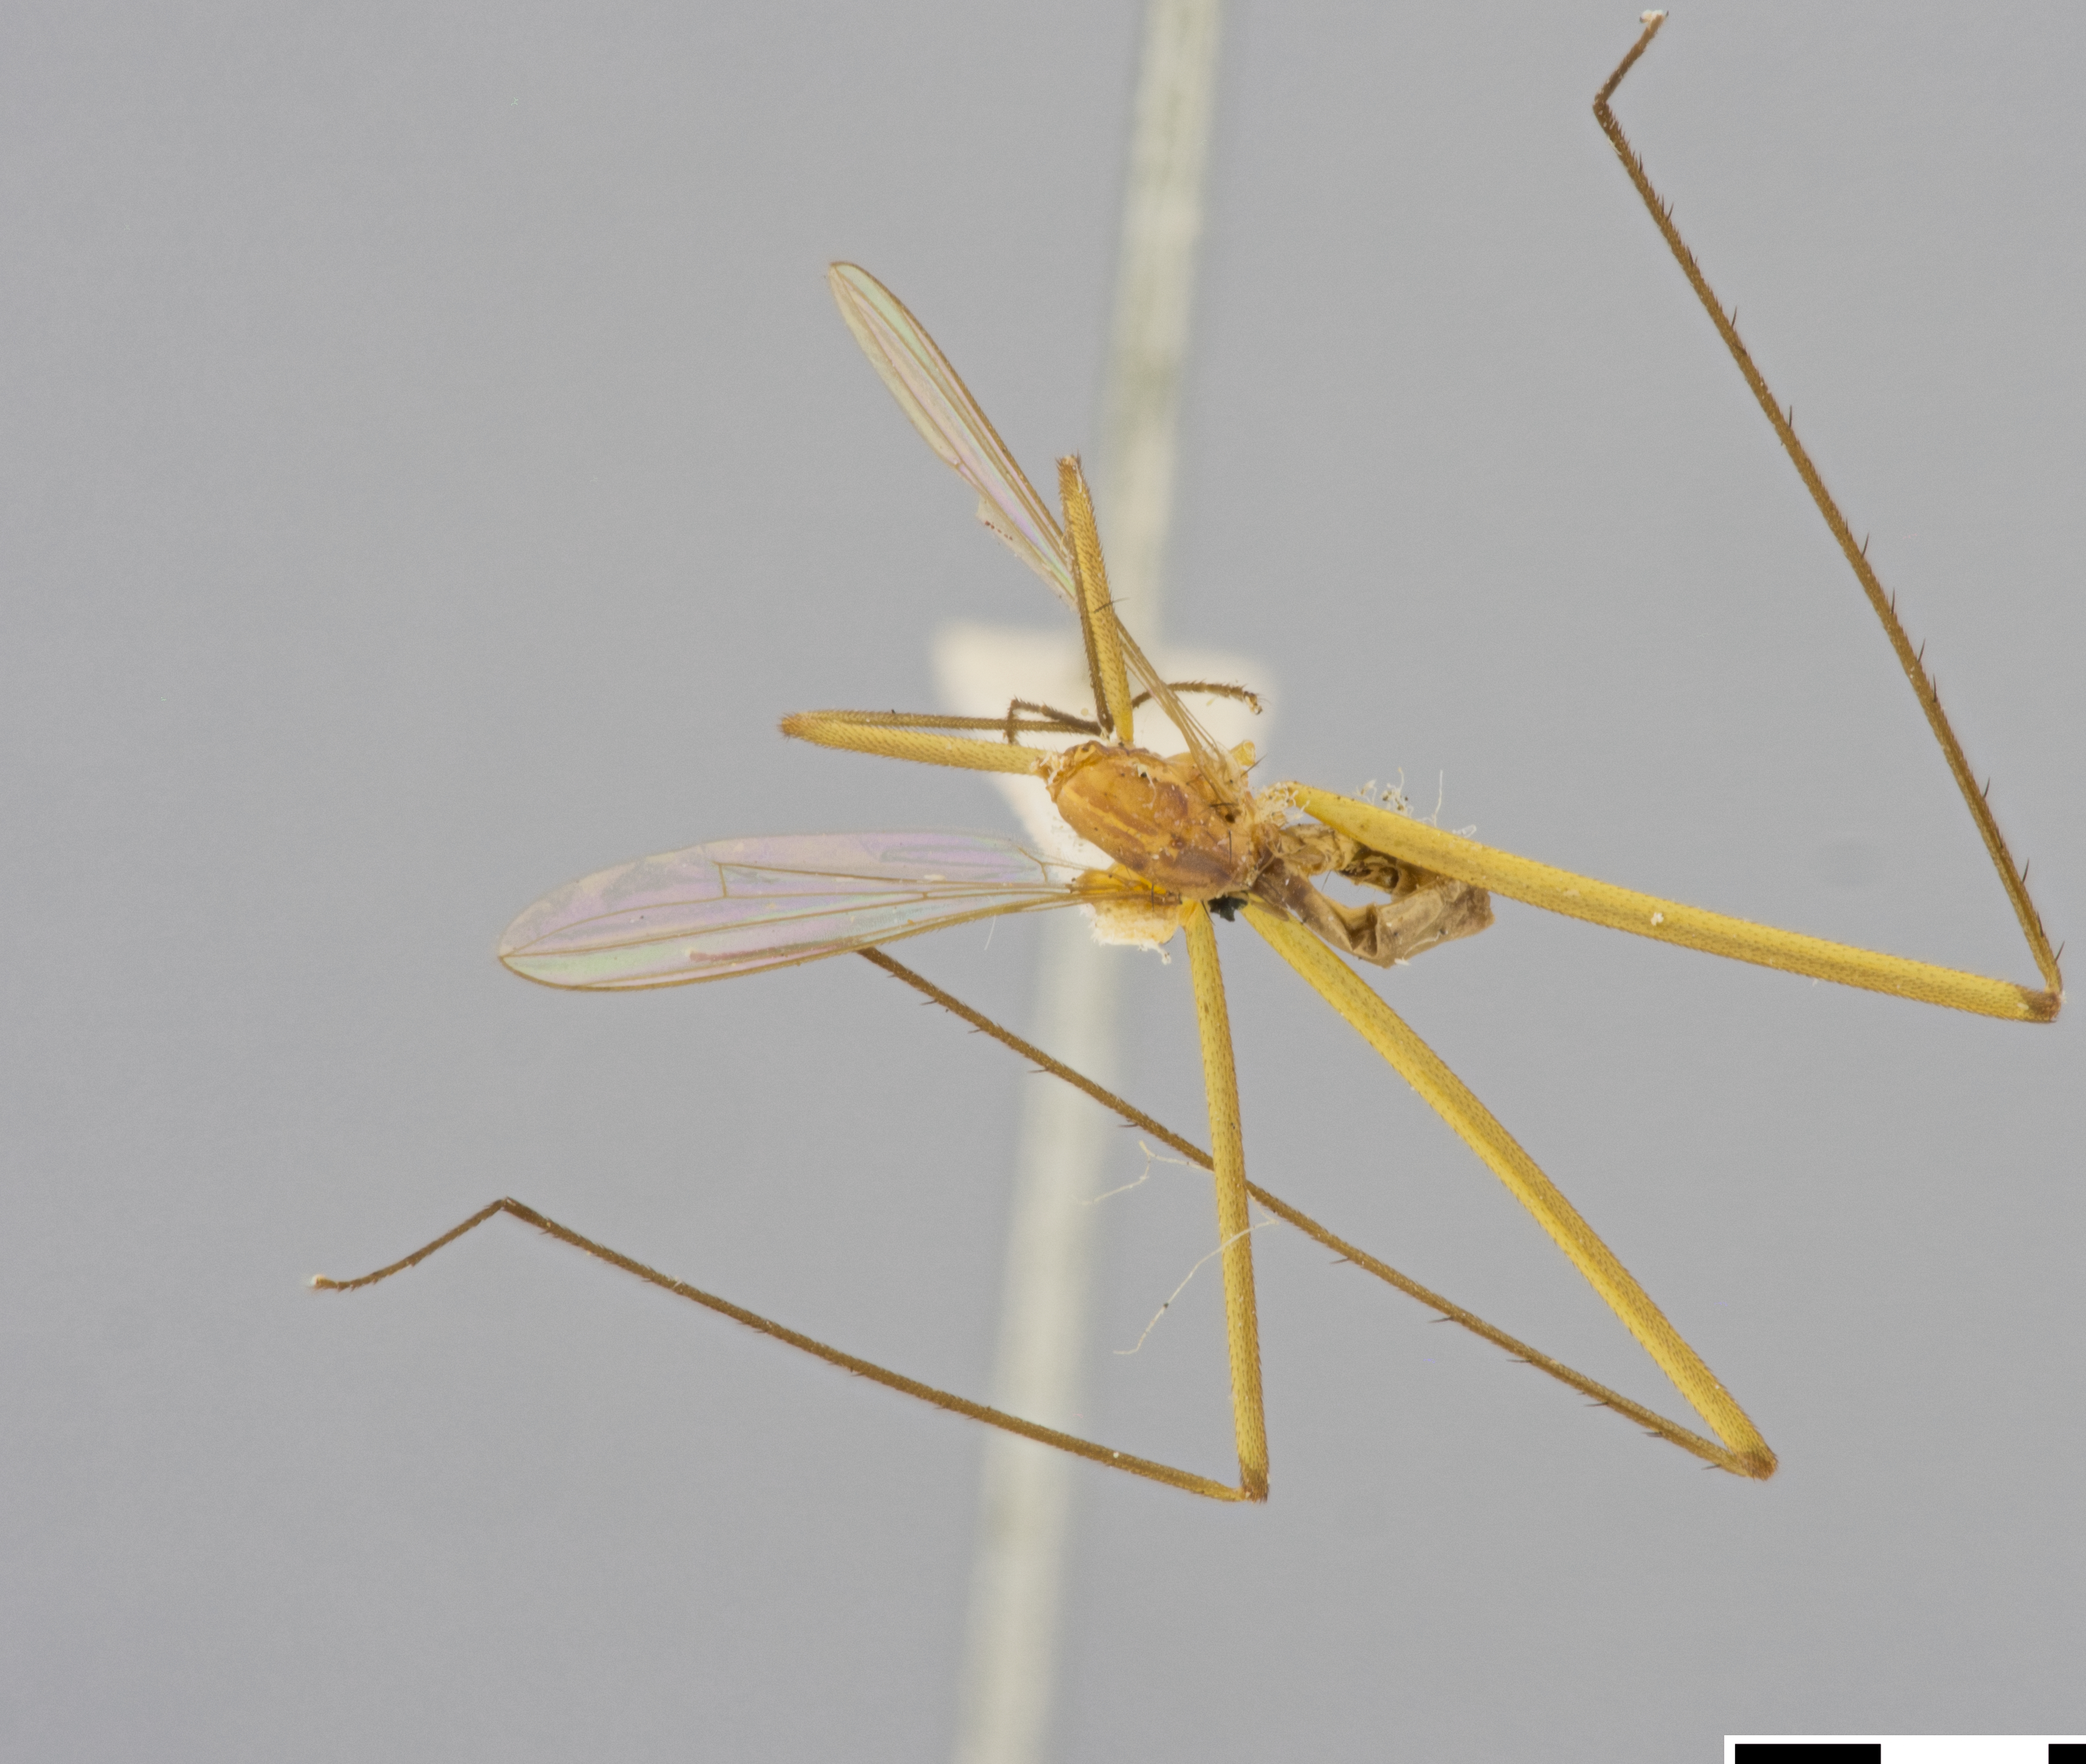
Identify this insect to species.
Micropeza verticalis
